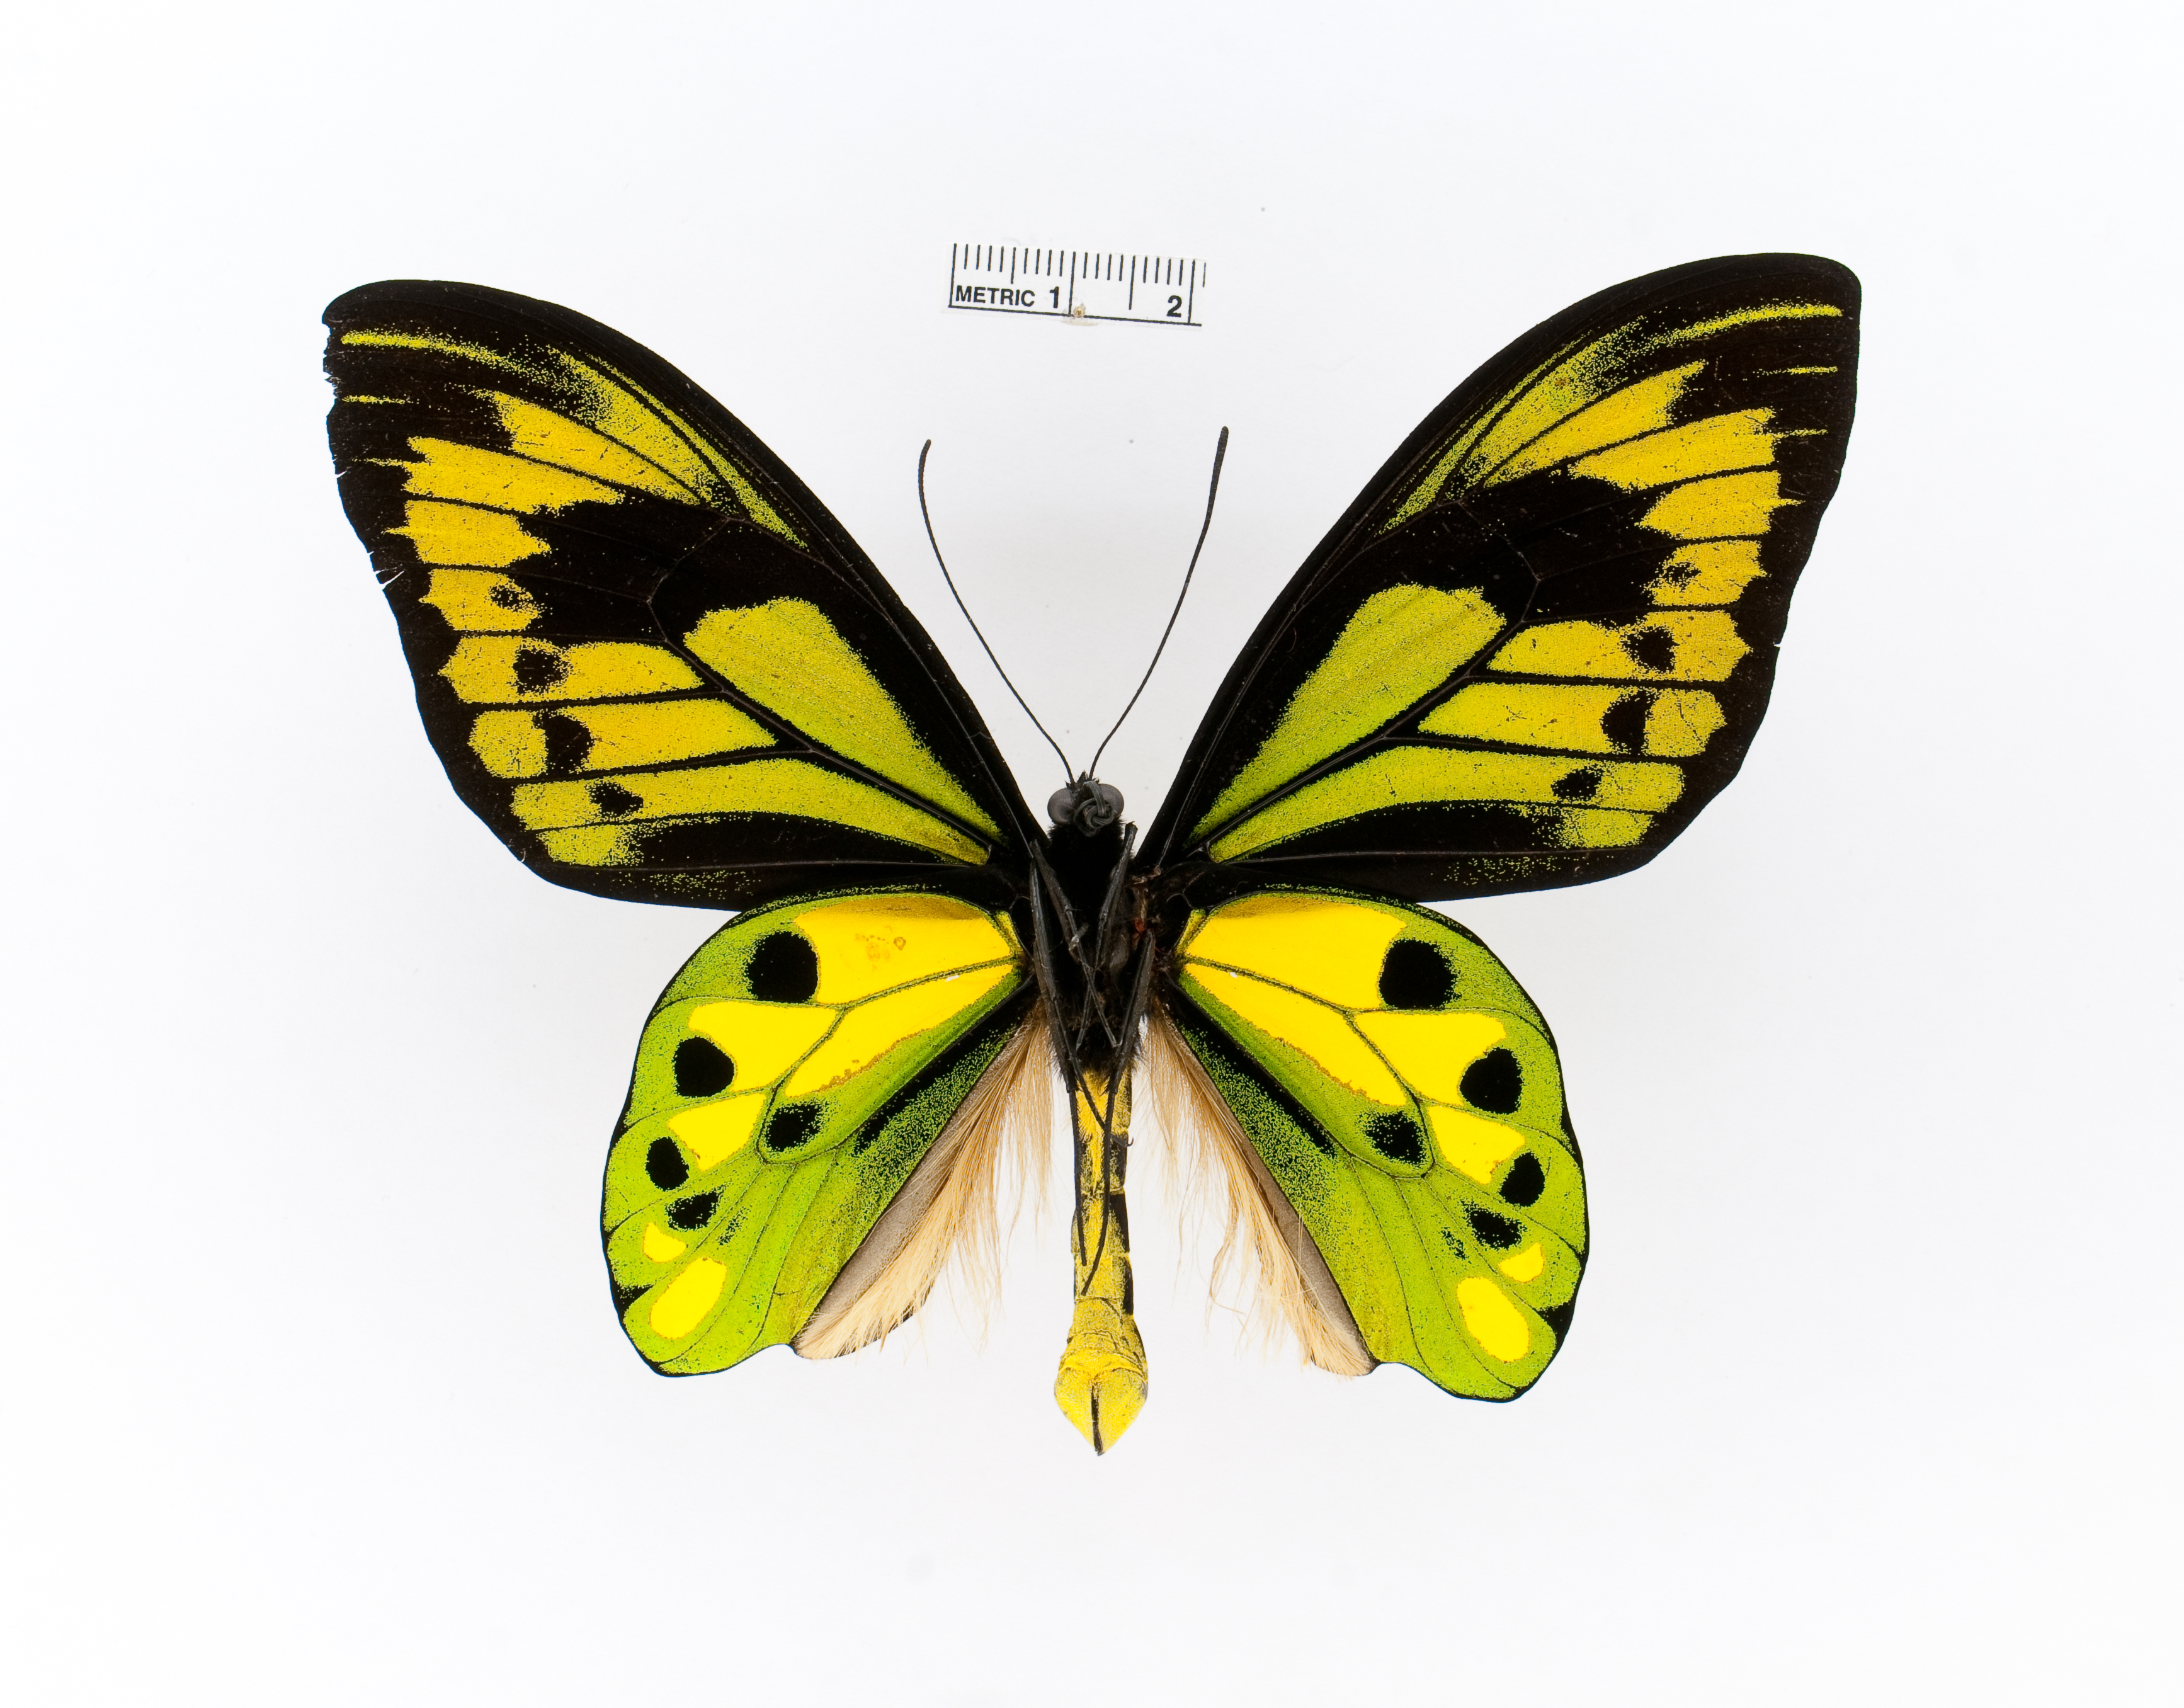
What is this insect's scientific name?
Ornithoptera chimaera
